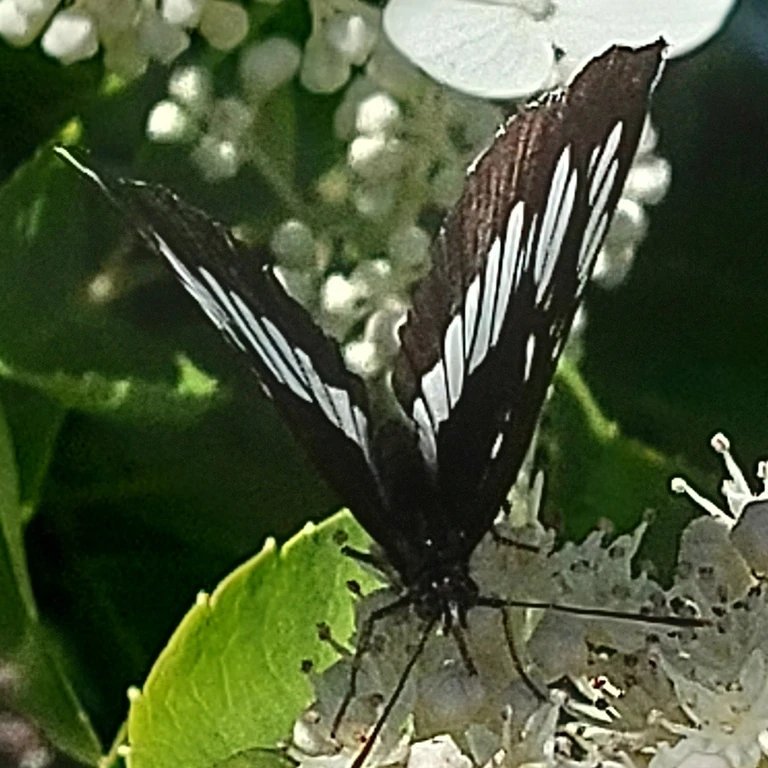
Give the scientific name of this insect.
Neptis rivularis
